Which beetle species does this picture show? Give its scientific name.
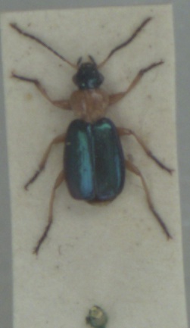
Lebia chlorocephala
